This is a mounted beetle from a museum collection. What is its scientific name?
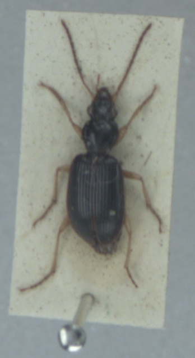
Paranchus albipes
